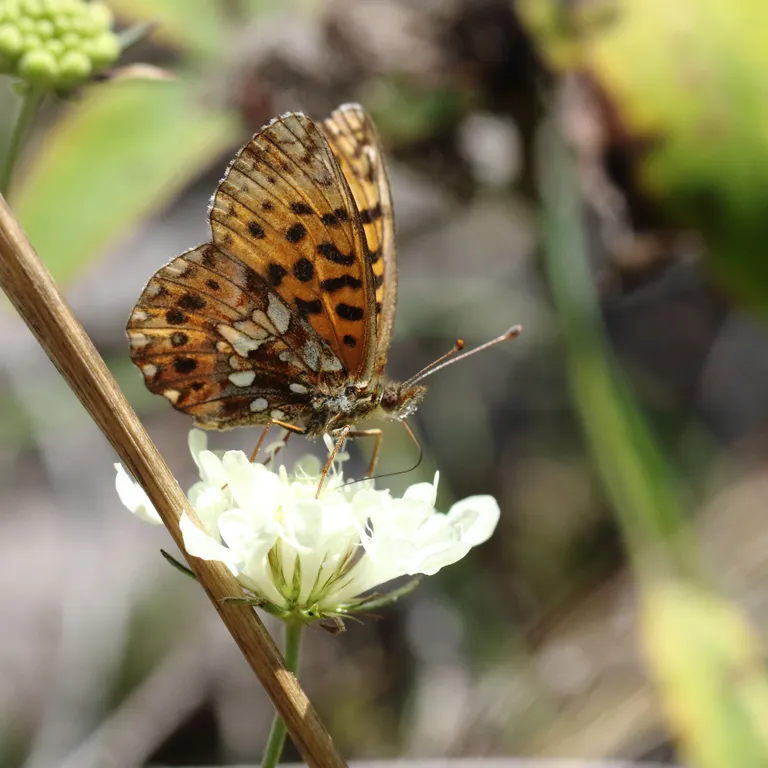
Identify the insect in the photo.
Boloria dia
